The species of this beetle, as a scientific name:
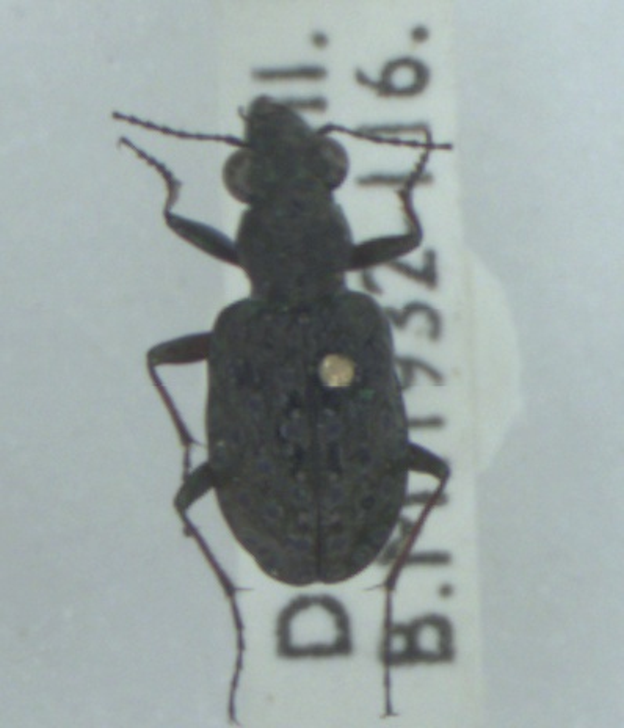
Elaphrus cupreus
